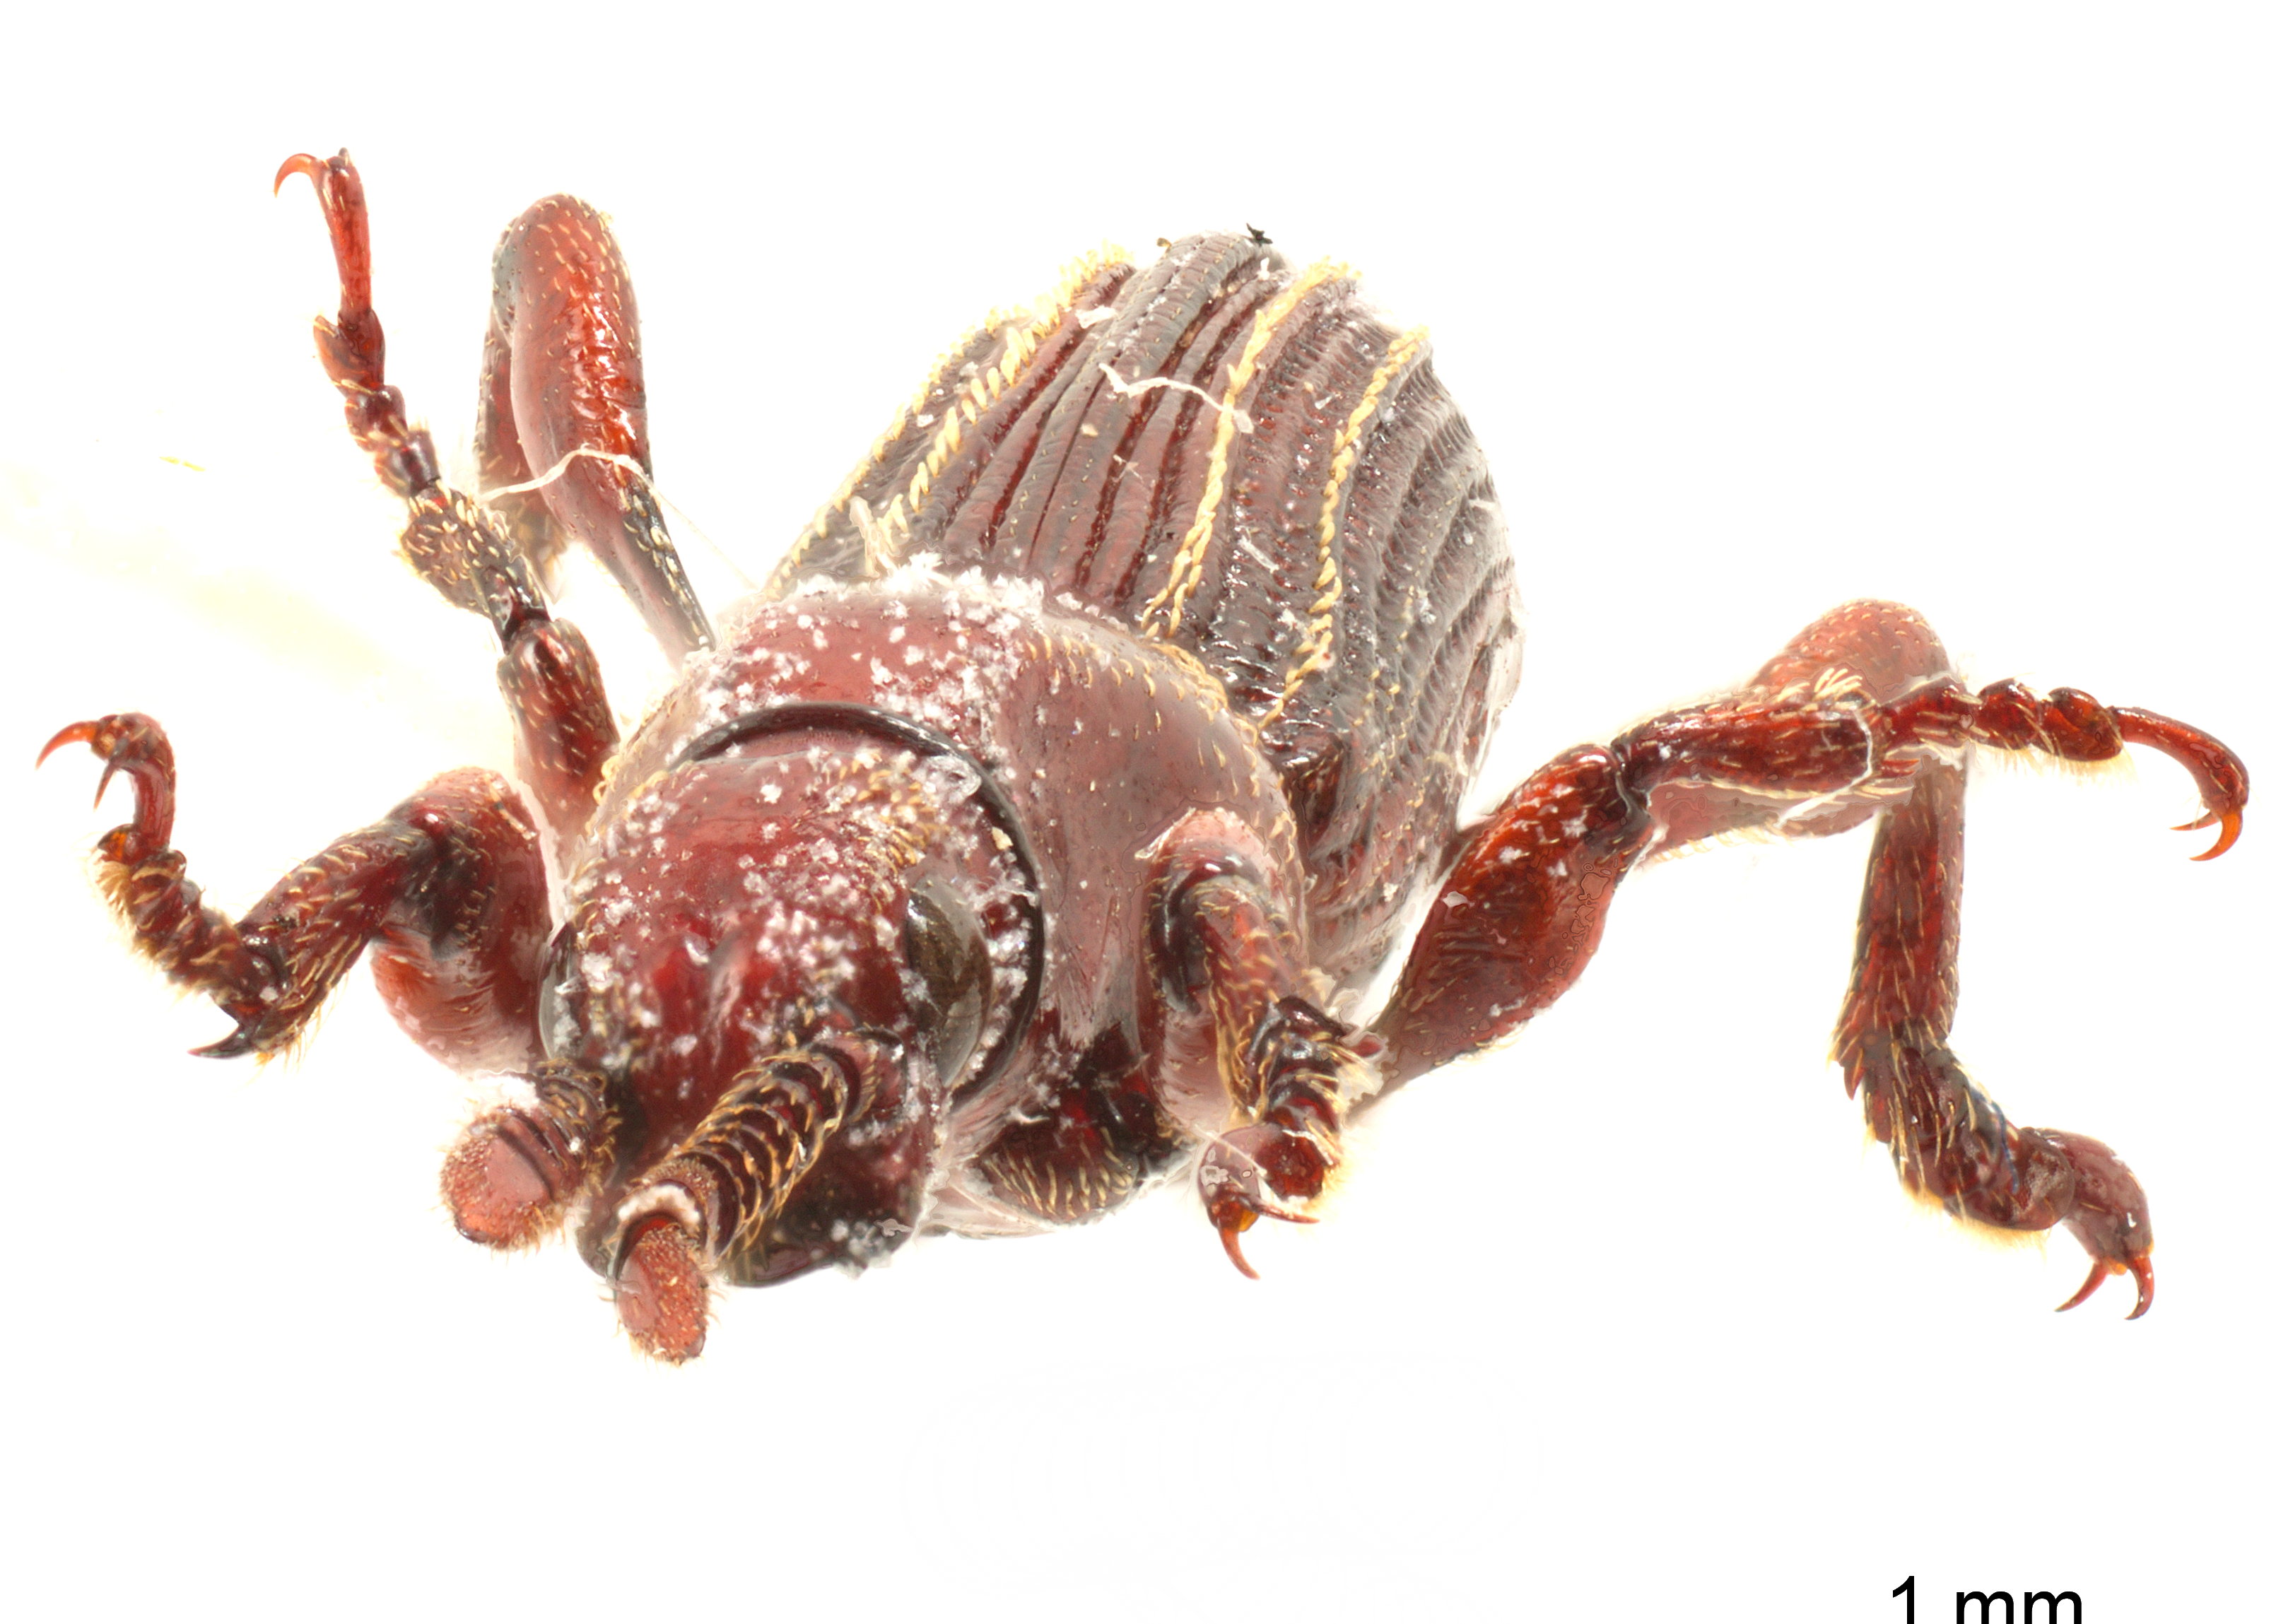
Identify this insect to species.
Zemioses porcatus
